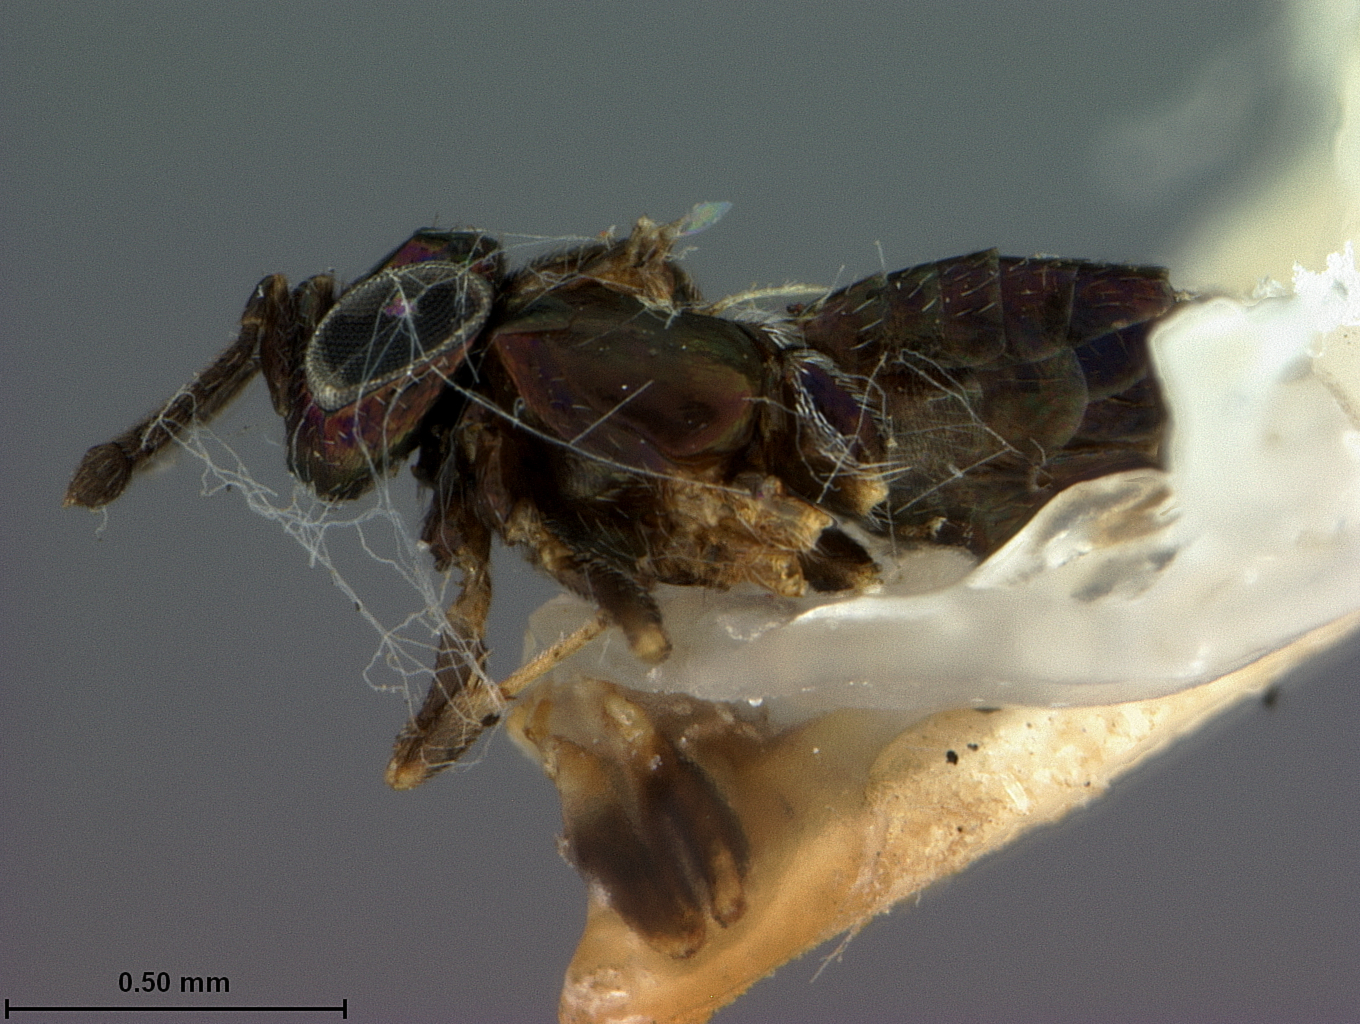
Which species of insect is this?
Eupelmus dryophantae
